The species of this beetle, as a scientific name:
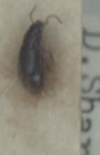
Bradycellus ruficollis
